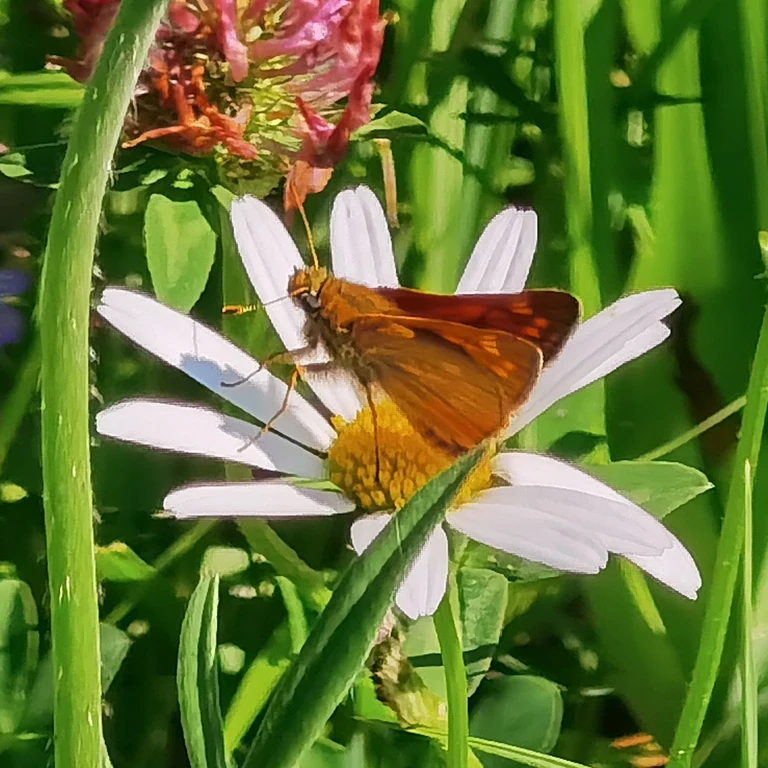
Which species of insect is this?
Ochlodes sylvanus (also Ochlodes venata)
